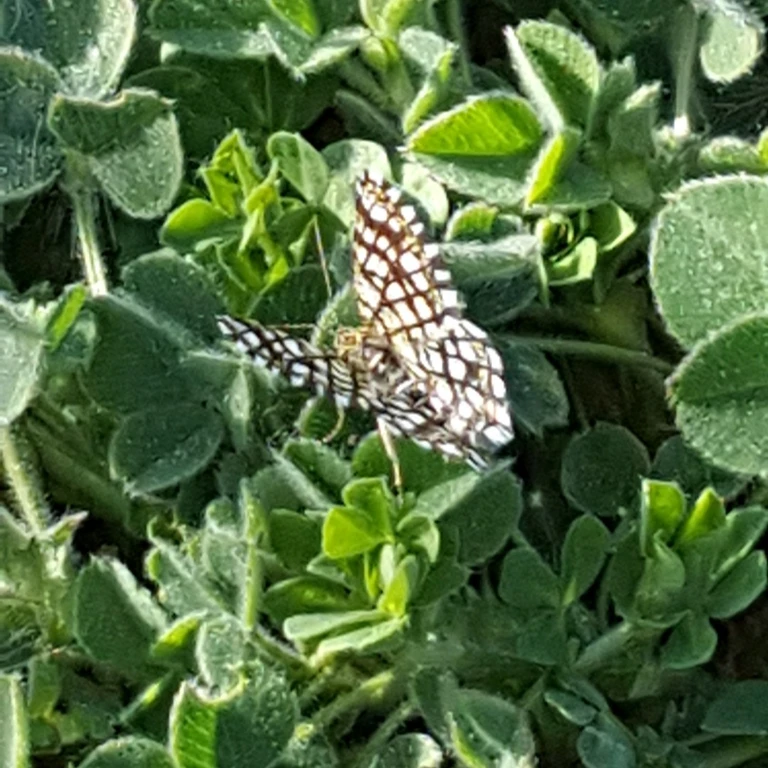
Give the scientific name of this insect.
Chiasmia clathrata
